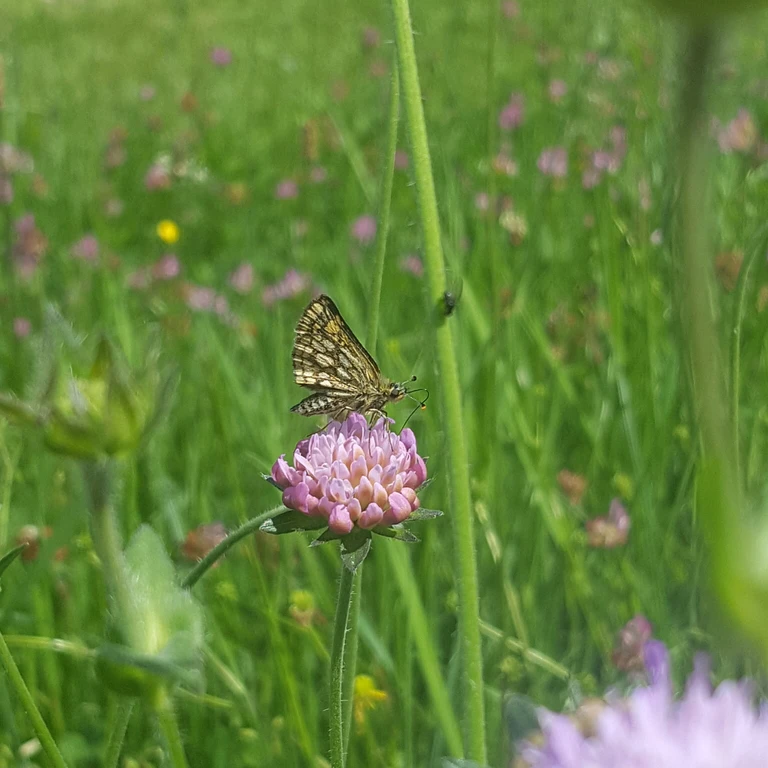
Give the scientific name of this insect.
Carterocephalus palaemon
